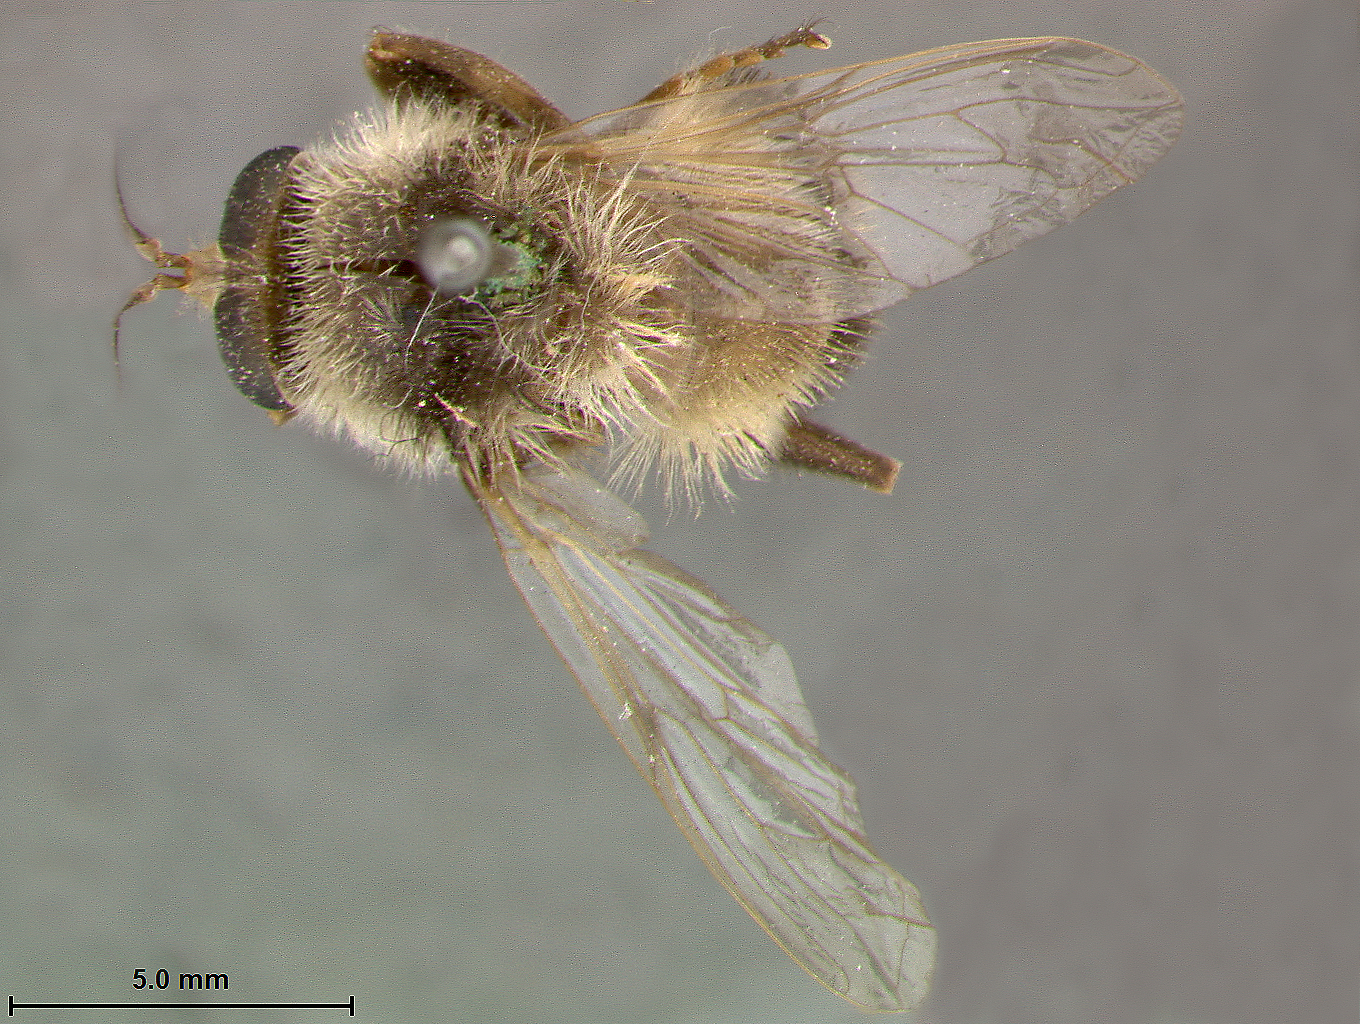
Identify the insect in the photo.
Criorhina tricolor
